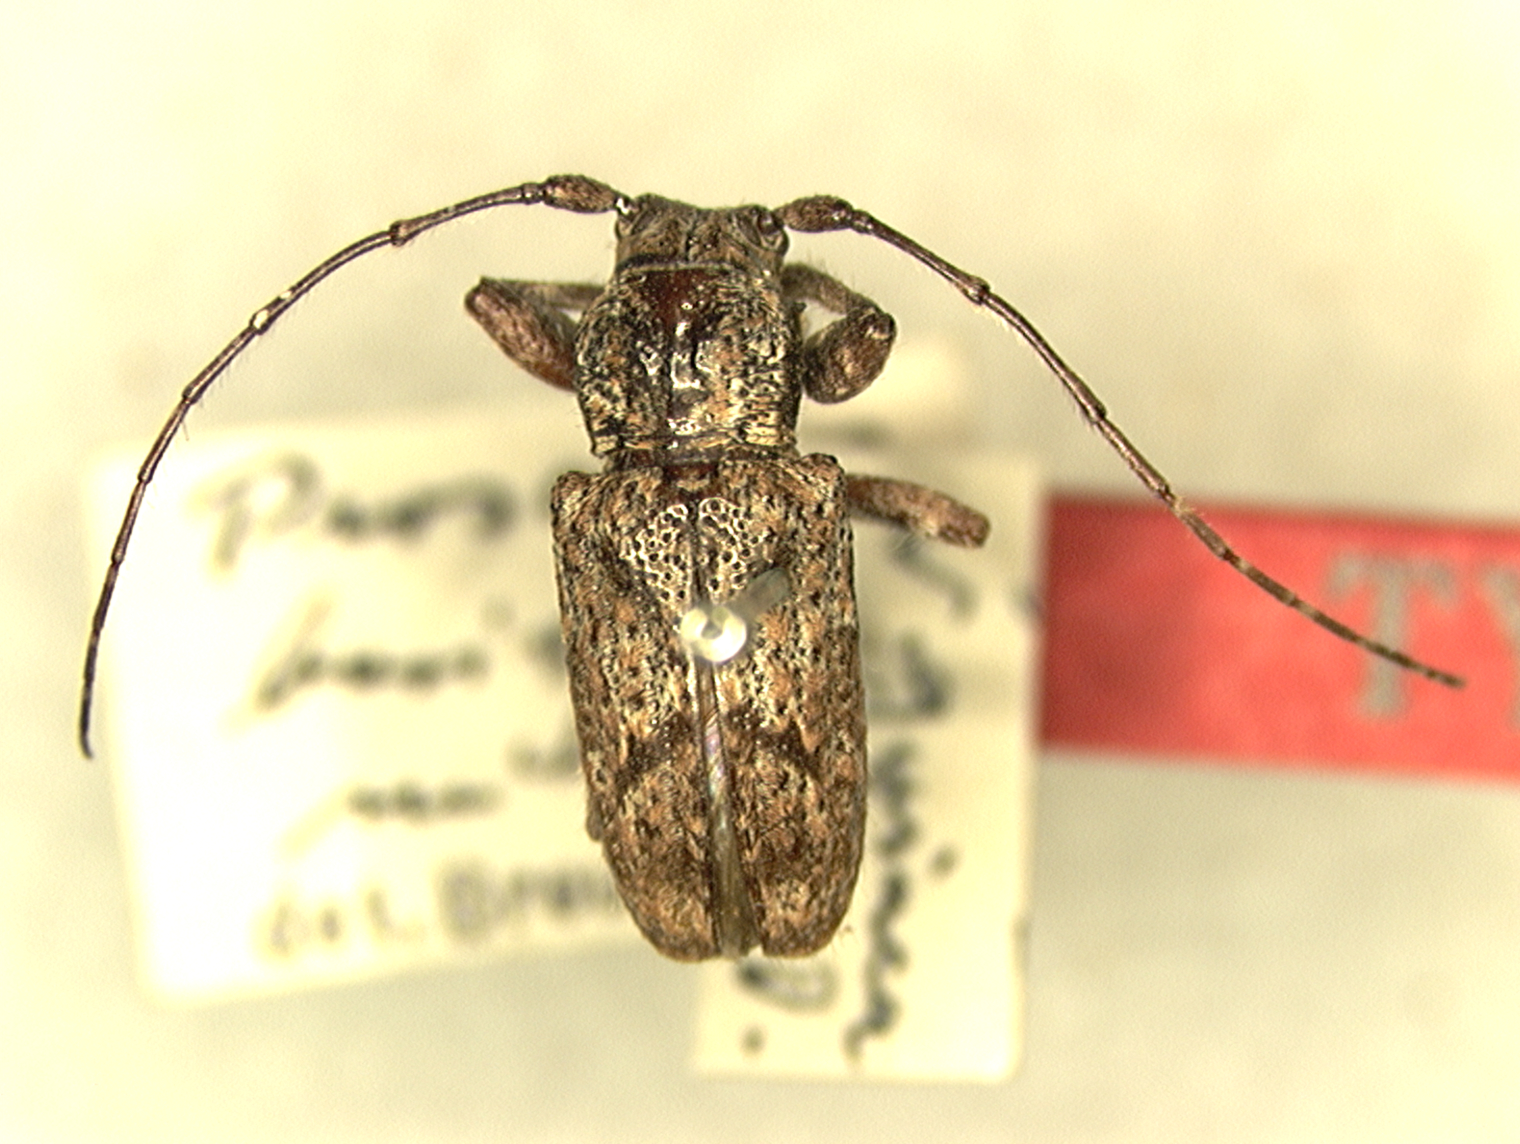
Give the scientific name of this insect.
Prosoplus basivittatus
